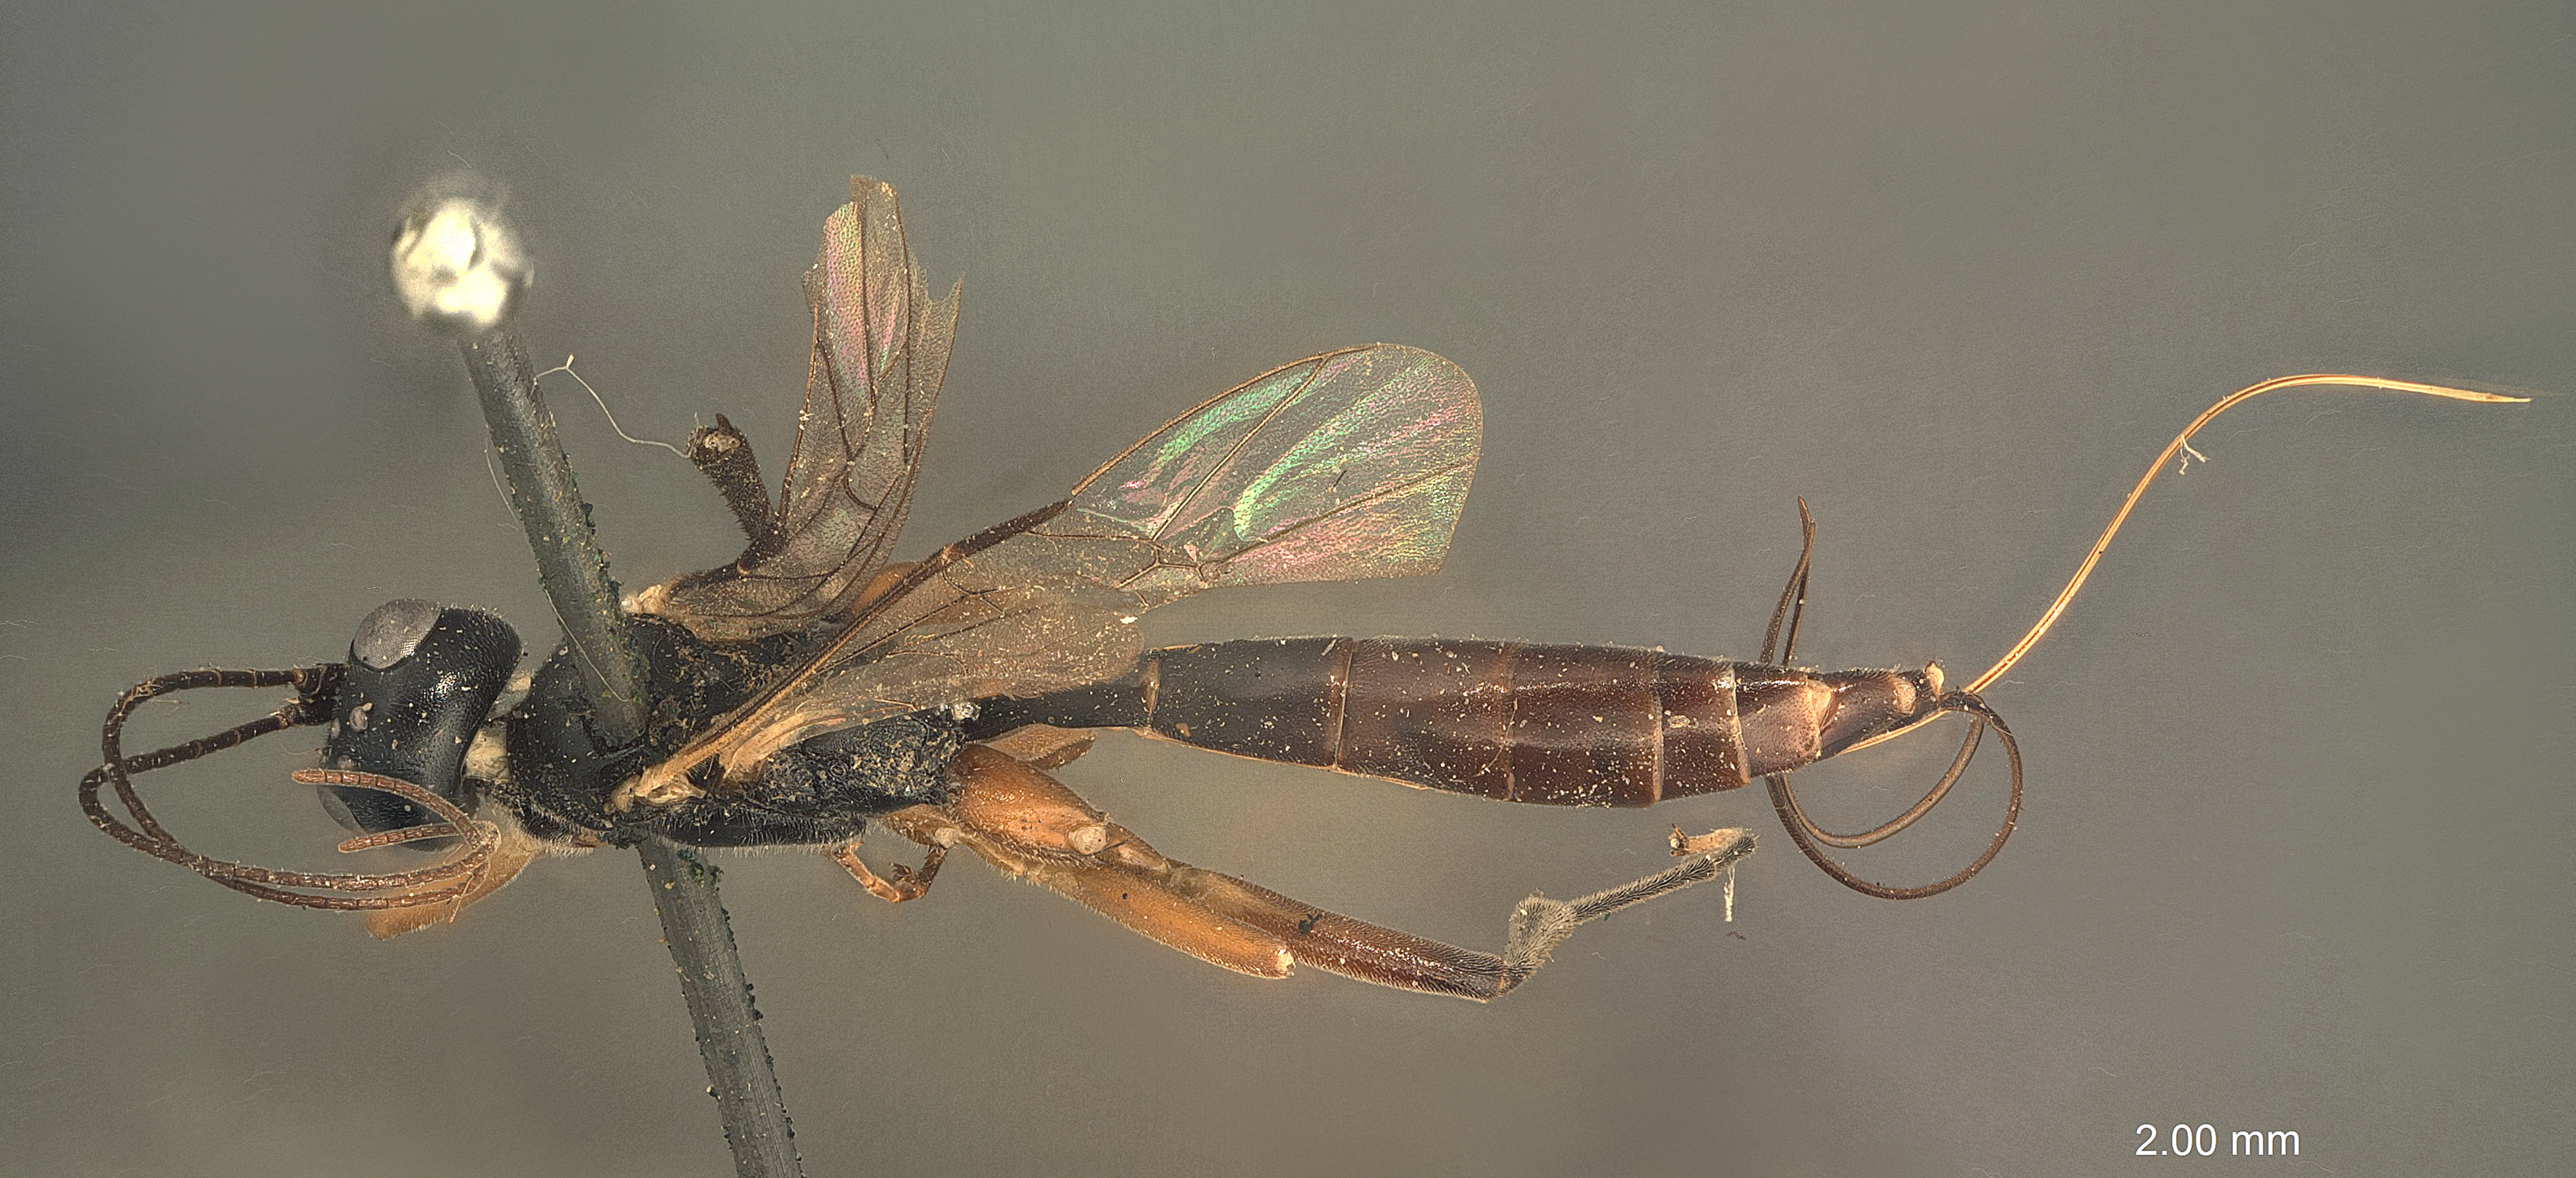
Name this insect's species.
Cubocephalus alaskensis
